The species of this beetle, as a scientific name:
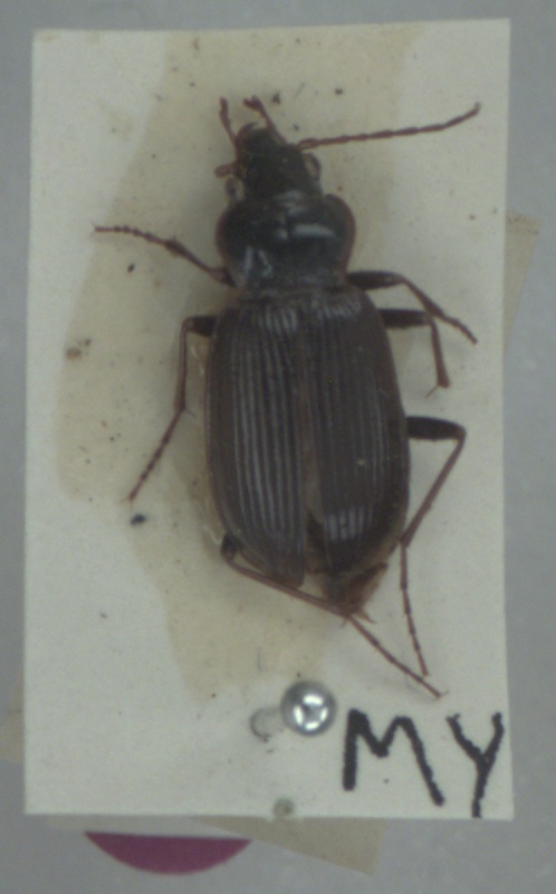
Nebria brevicollis
